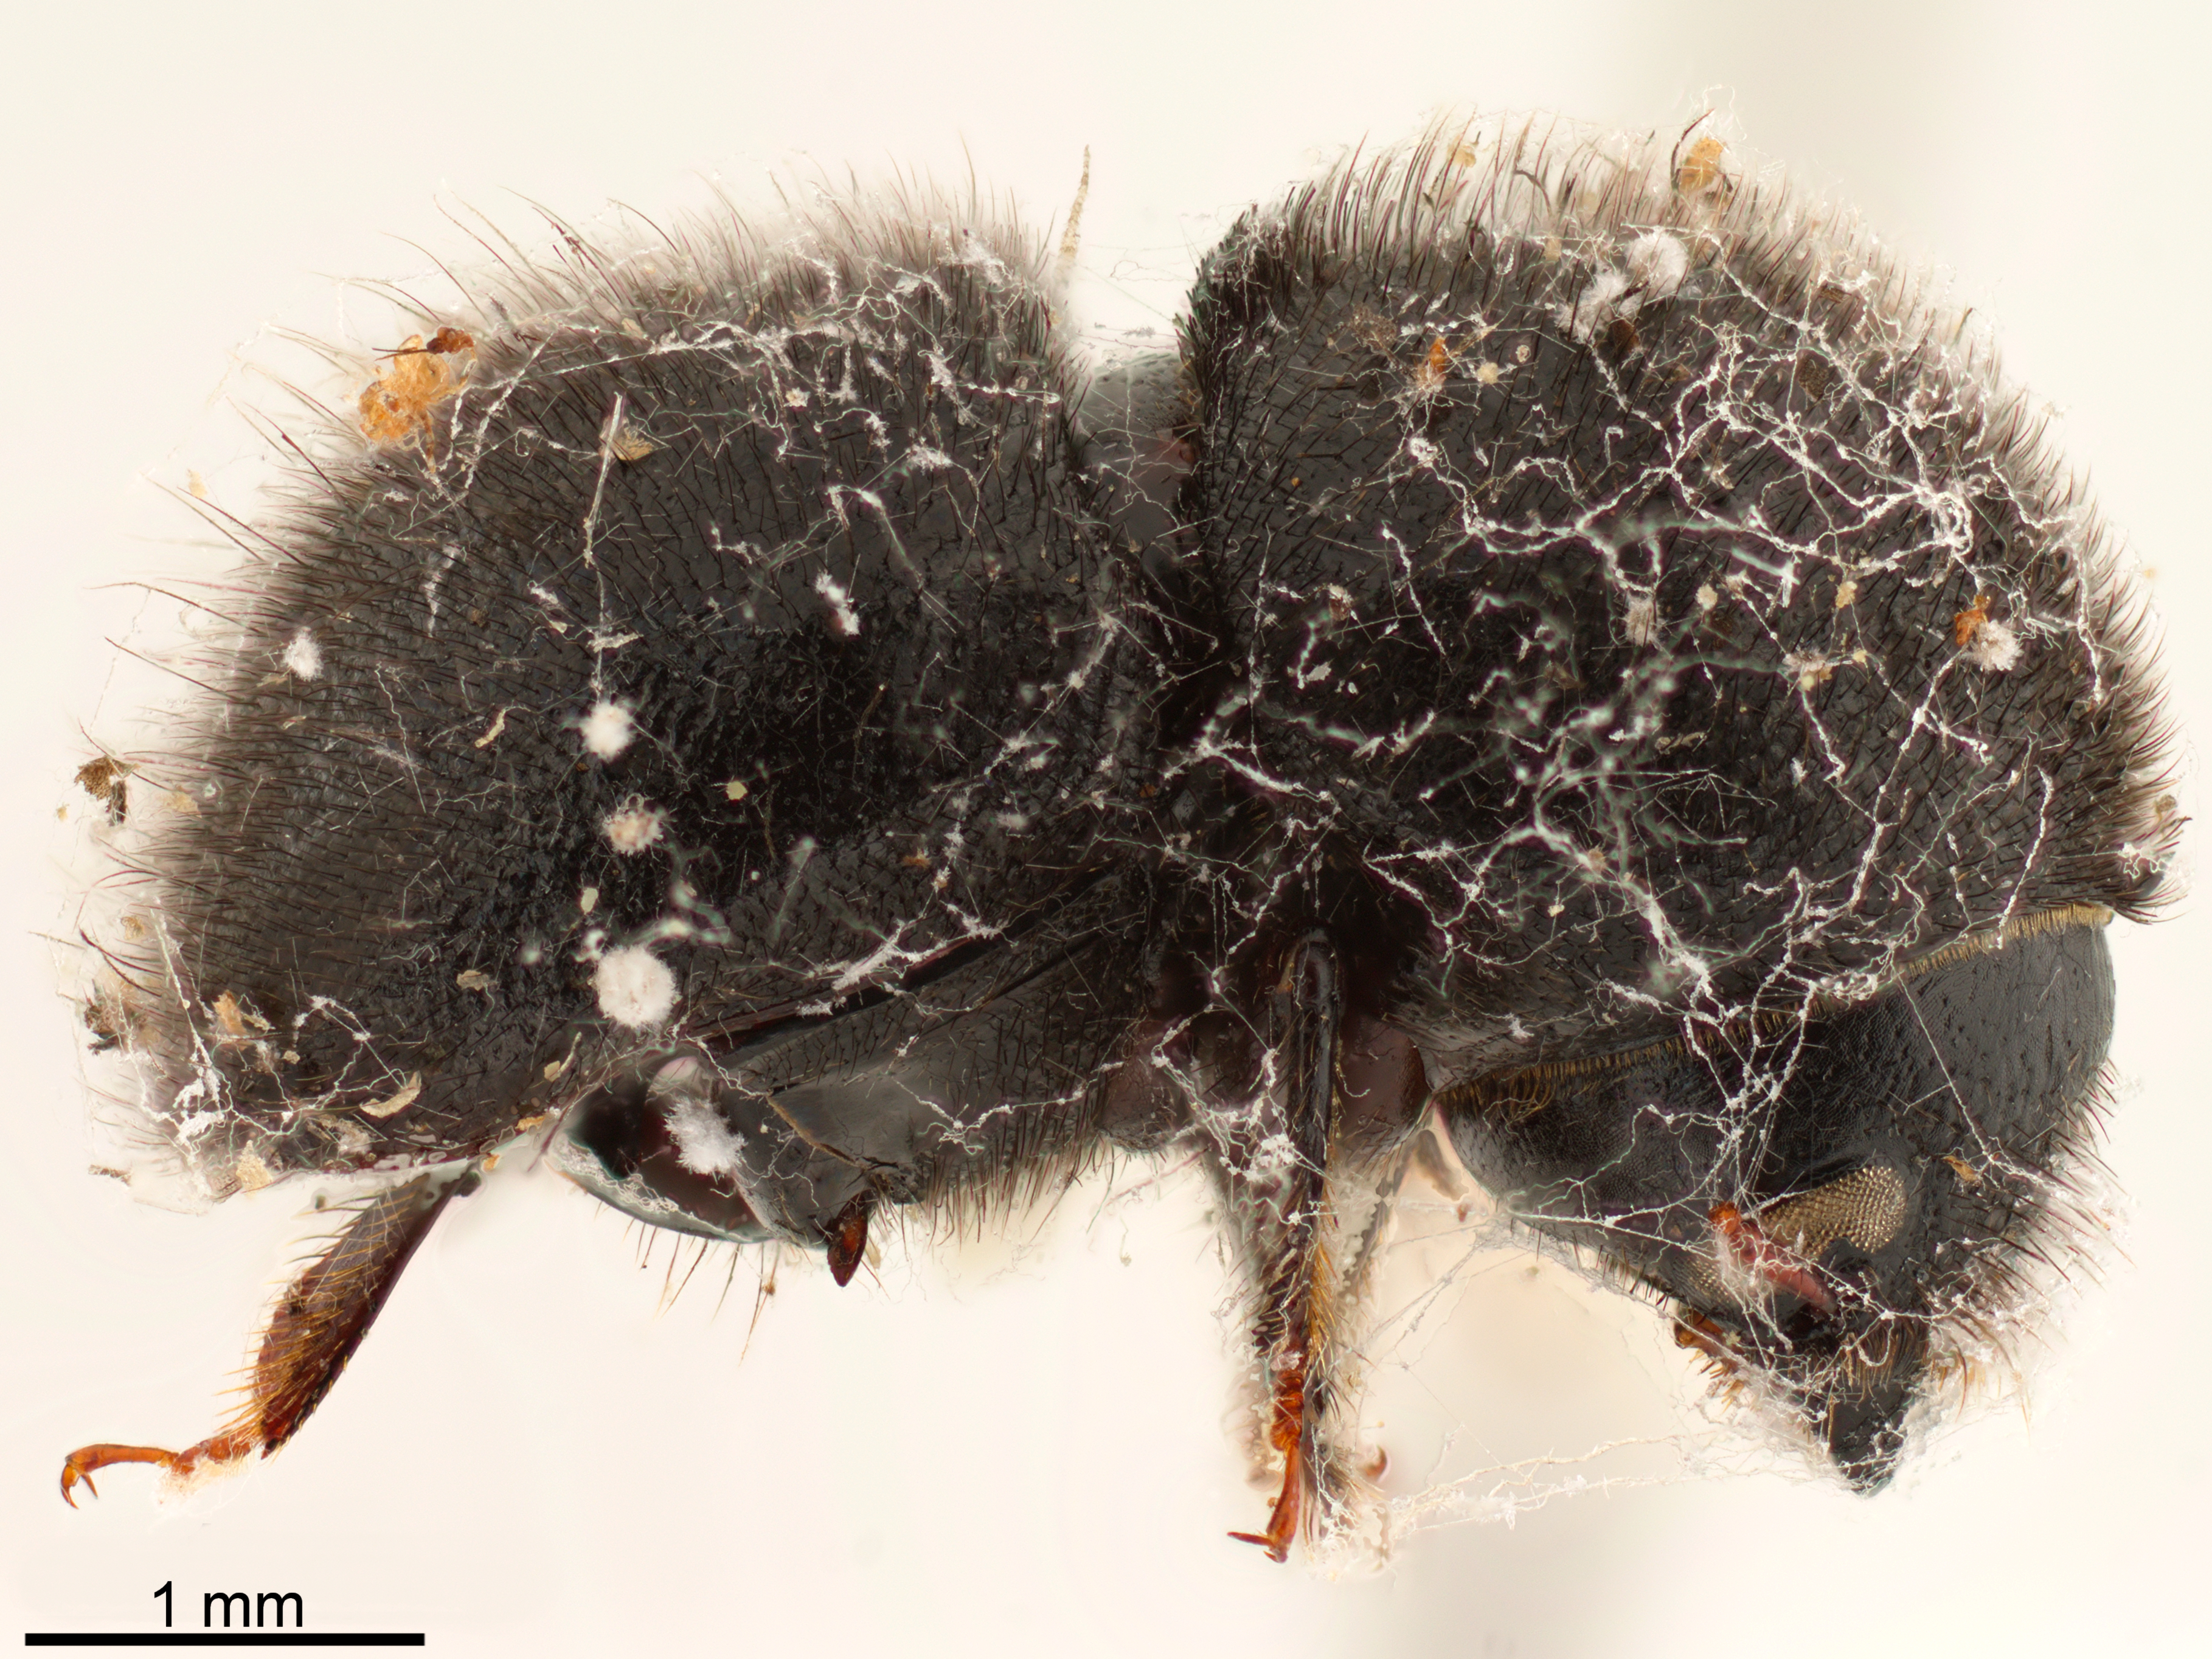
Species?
Hadrodemius globus
